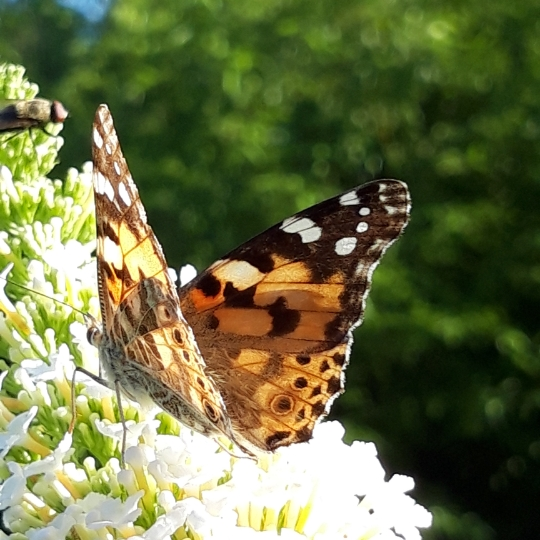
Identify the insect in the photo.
Vanessa cardui
